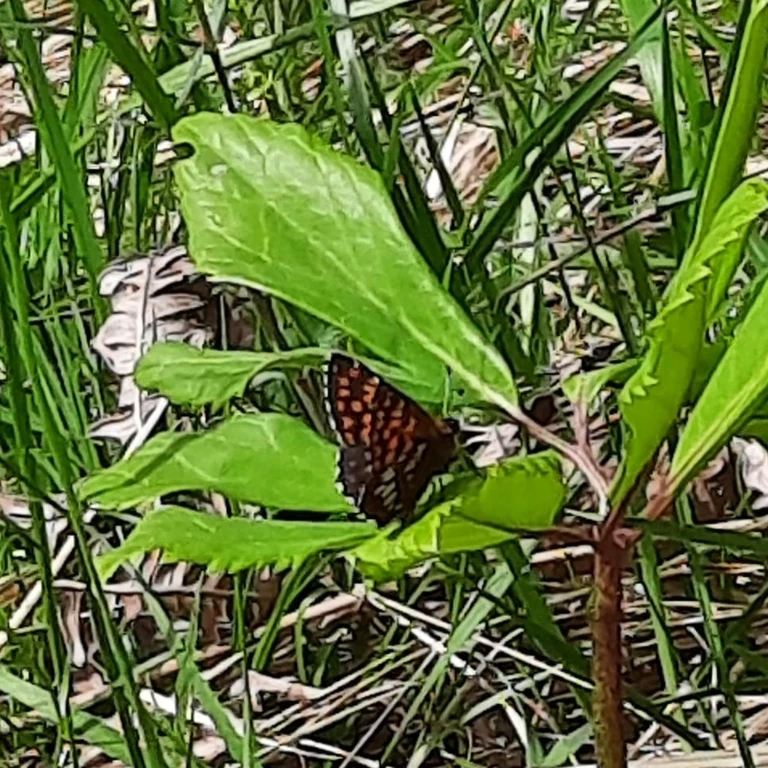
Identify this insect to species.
Hamearis lucina
